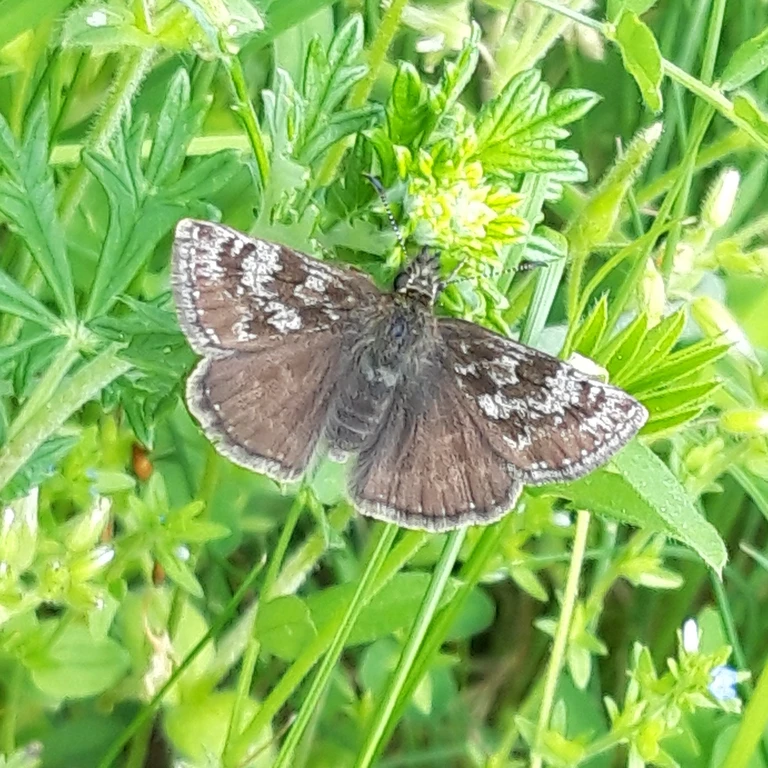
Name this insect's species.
Erynnis tages
